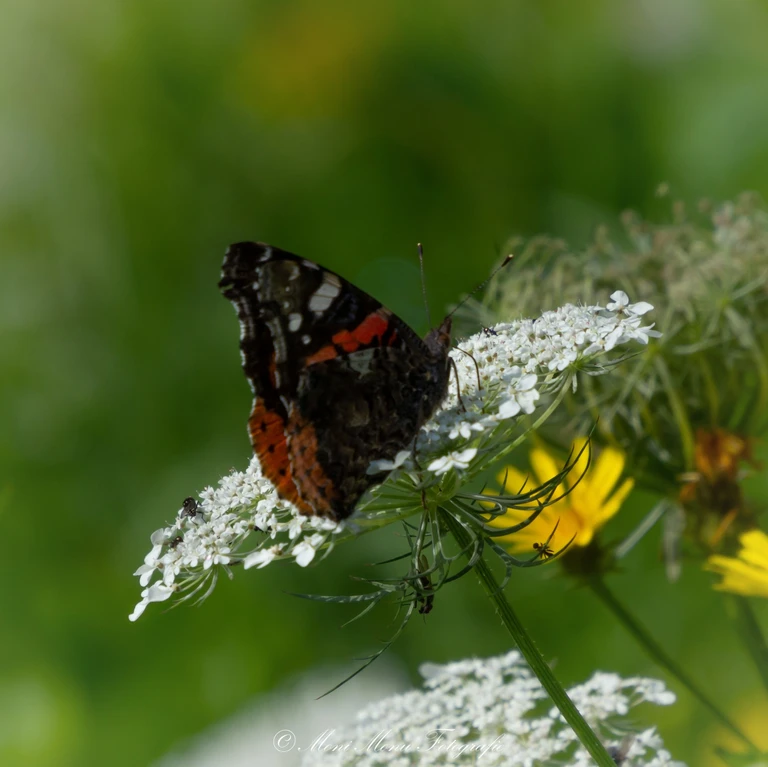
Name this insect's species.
Vanessa atalanta
